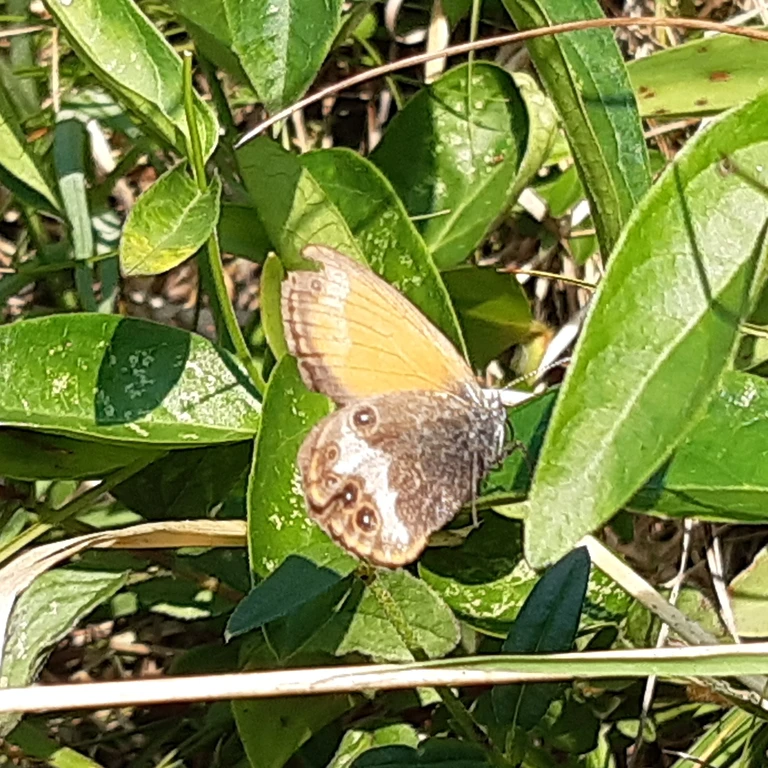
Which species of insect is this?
Coenonympha arcania
